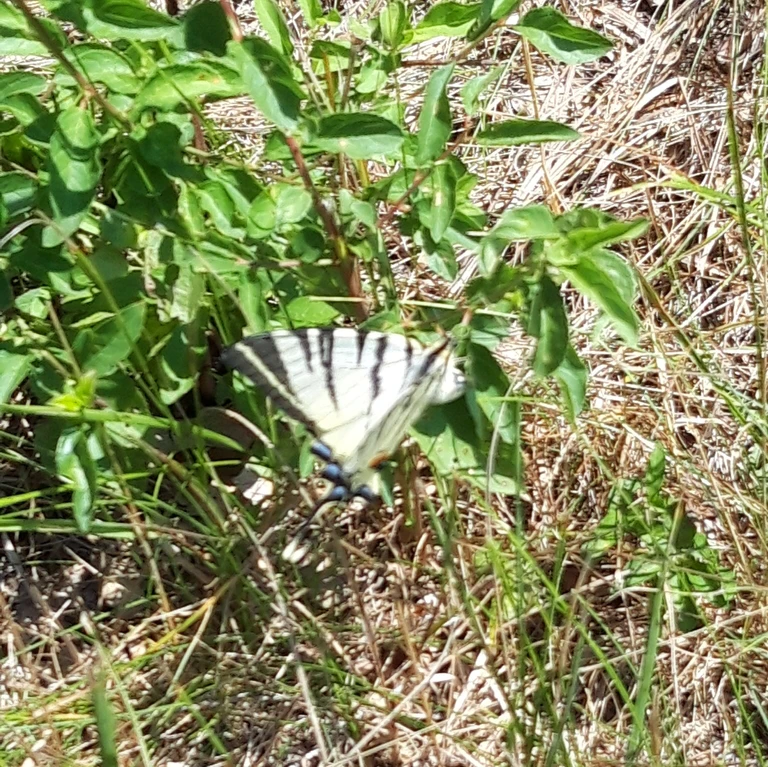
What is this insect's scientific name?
Iphiclides podalirius
